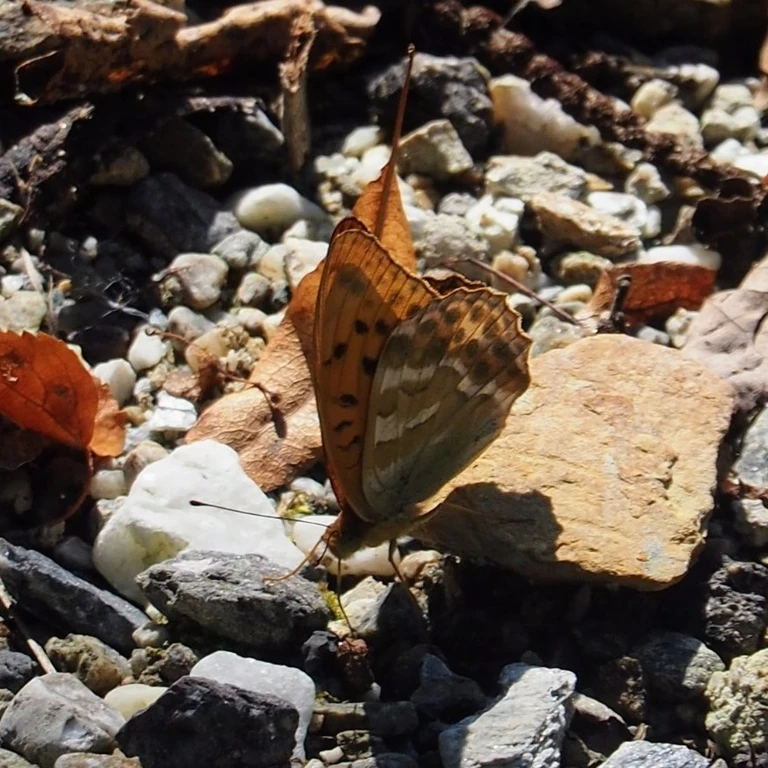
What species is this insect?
Argynnis paphia
